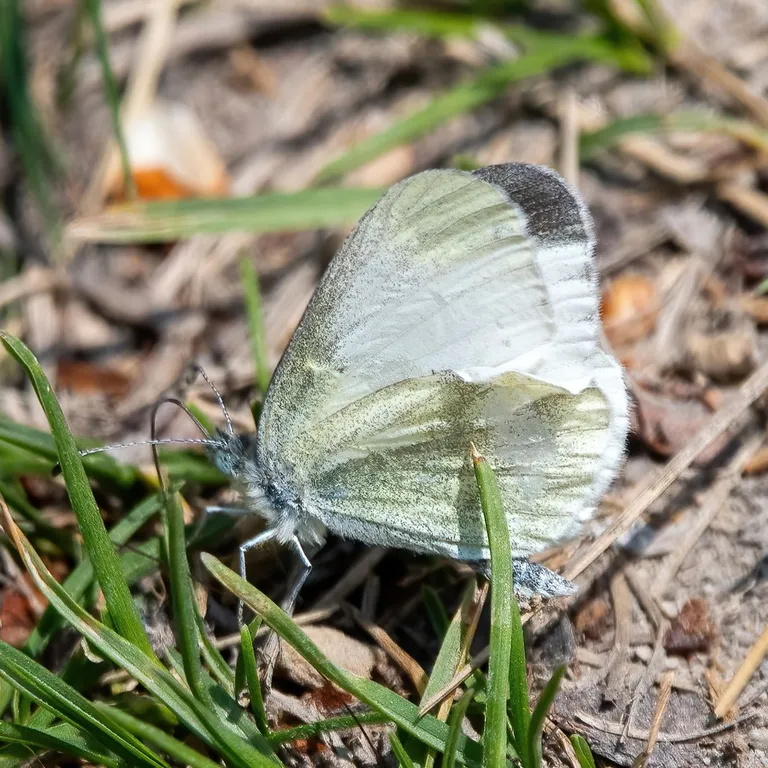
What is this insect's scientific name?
Leptidea sinapis/juvernica
